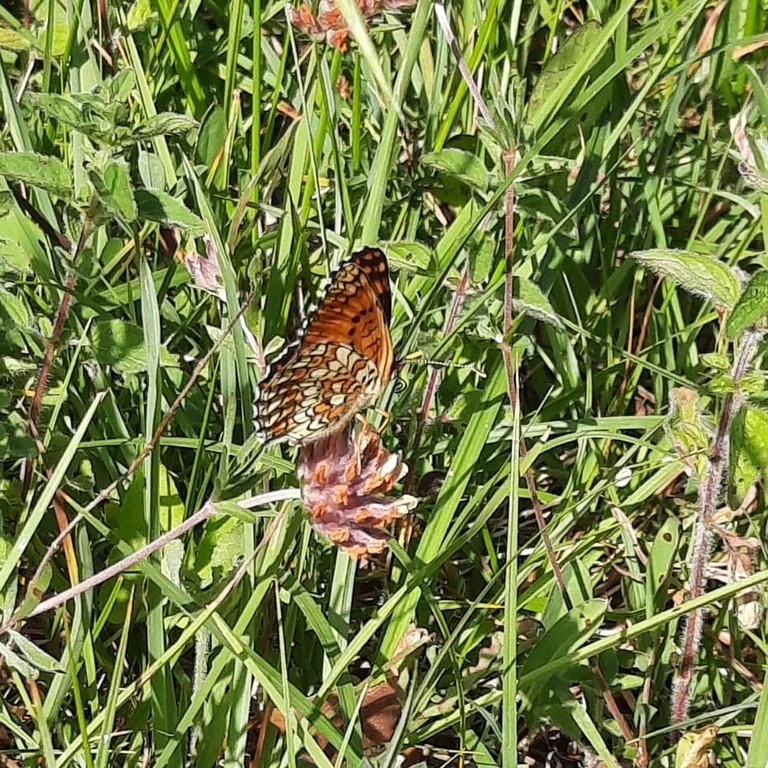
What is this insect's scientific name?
Melitaea phoebe
